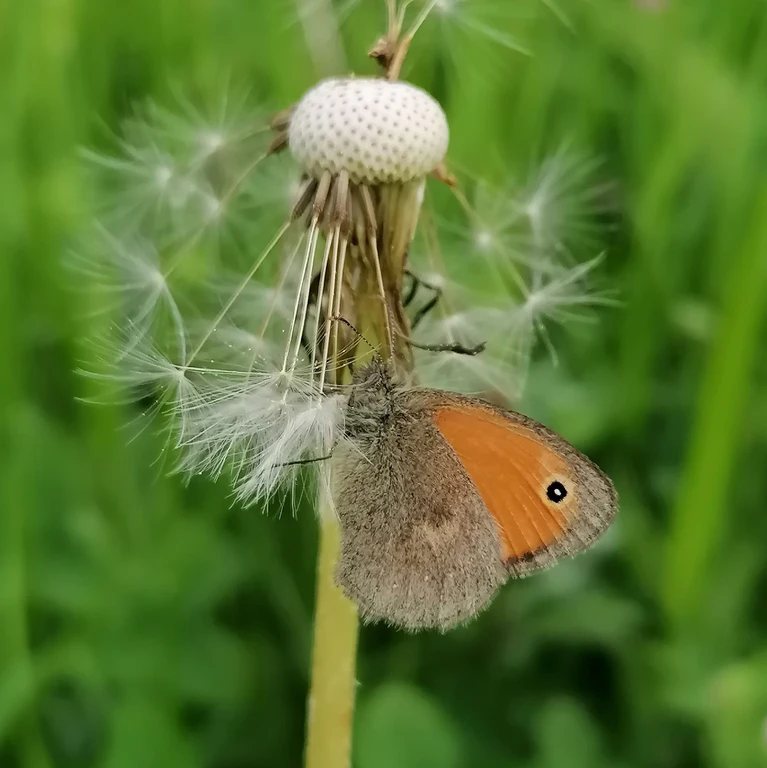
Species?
Coenonympha pamphilus
